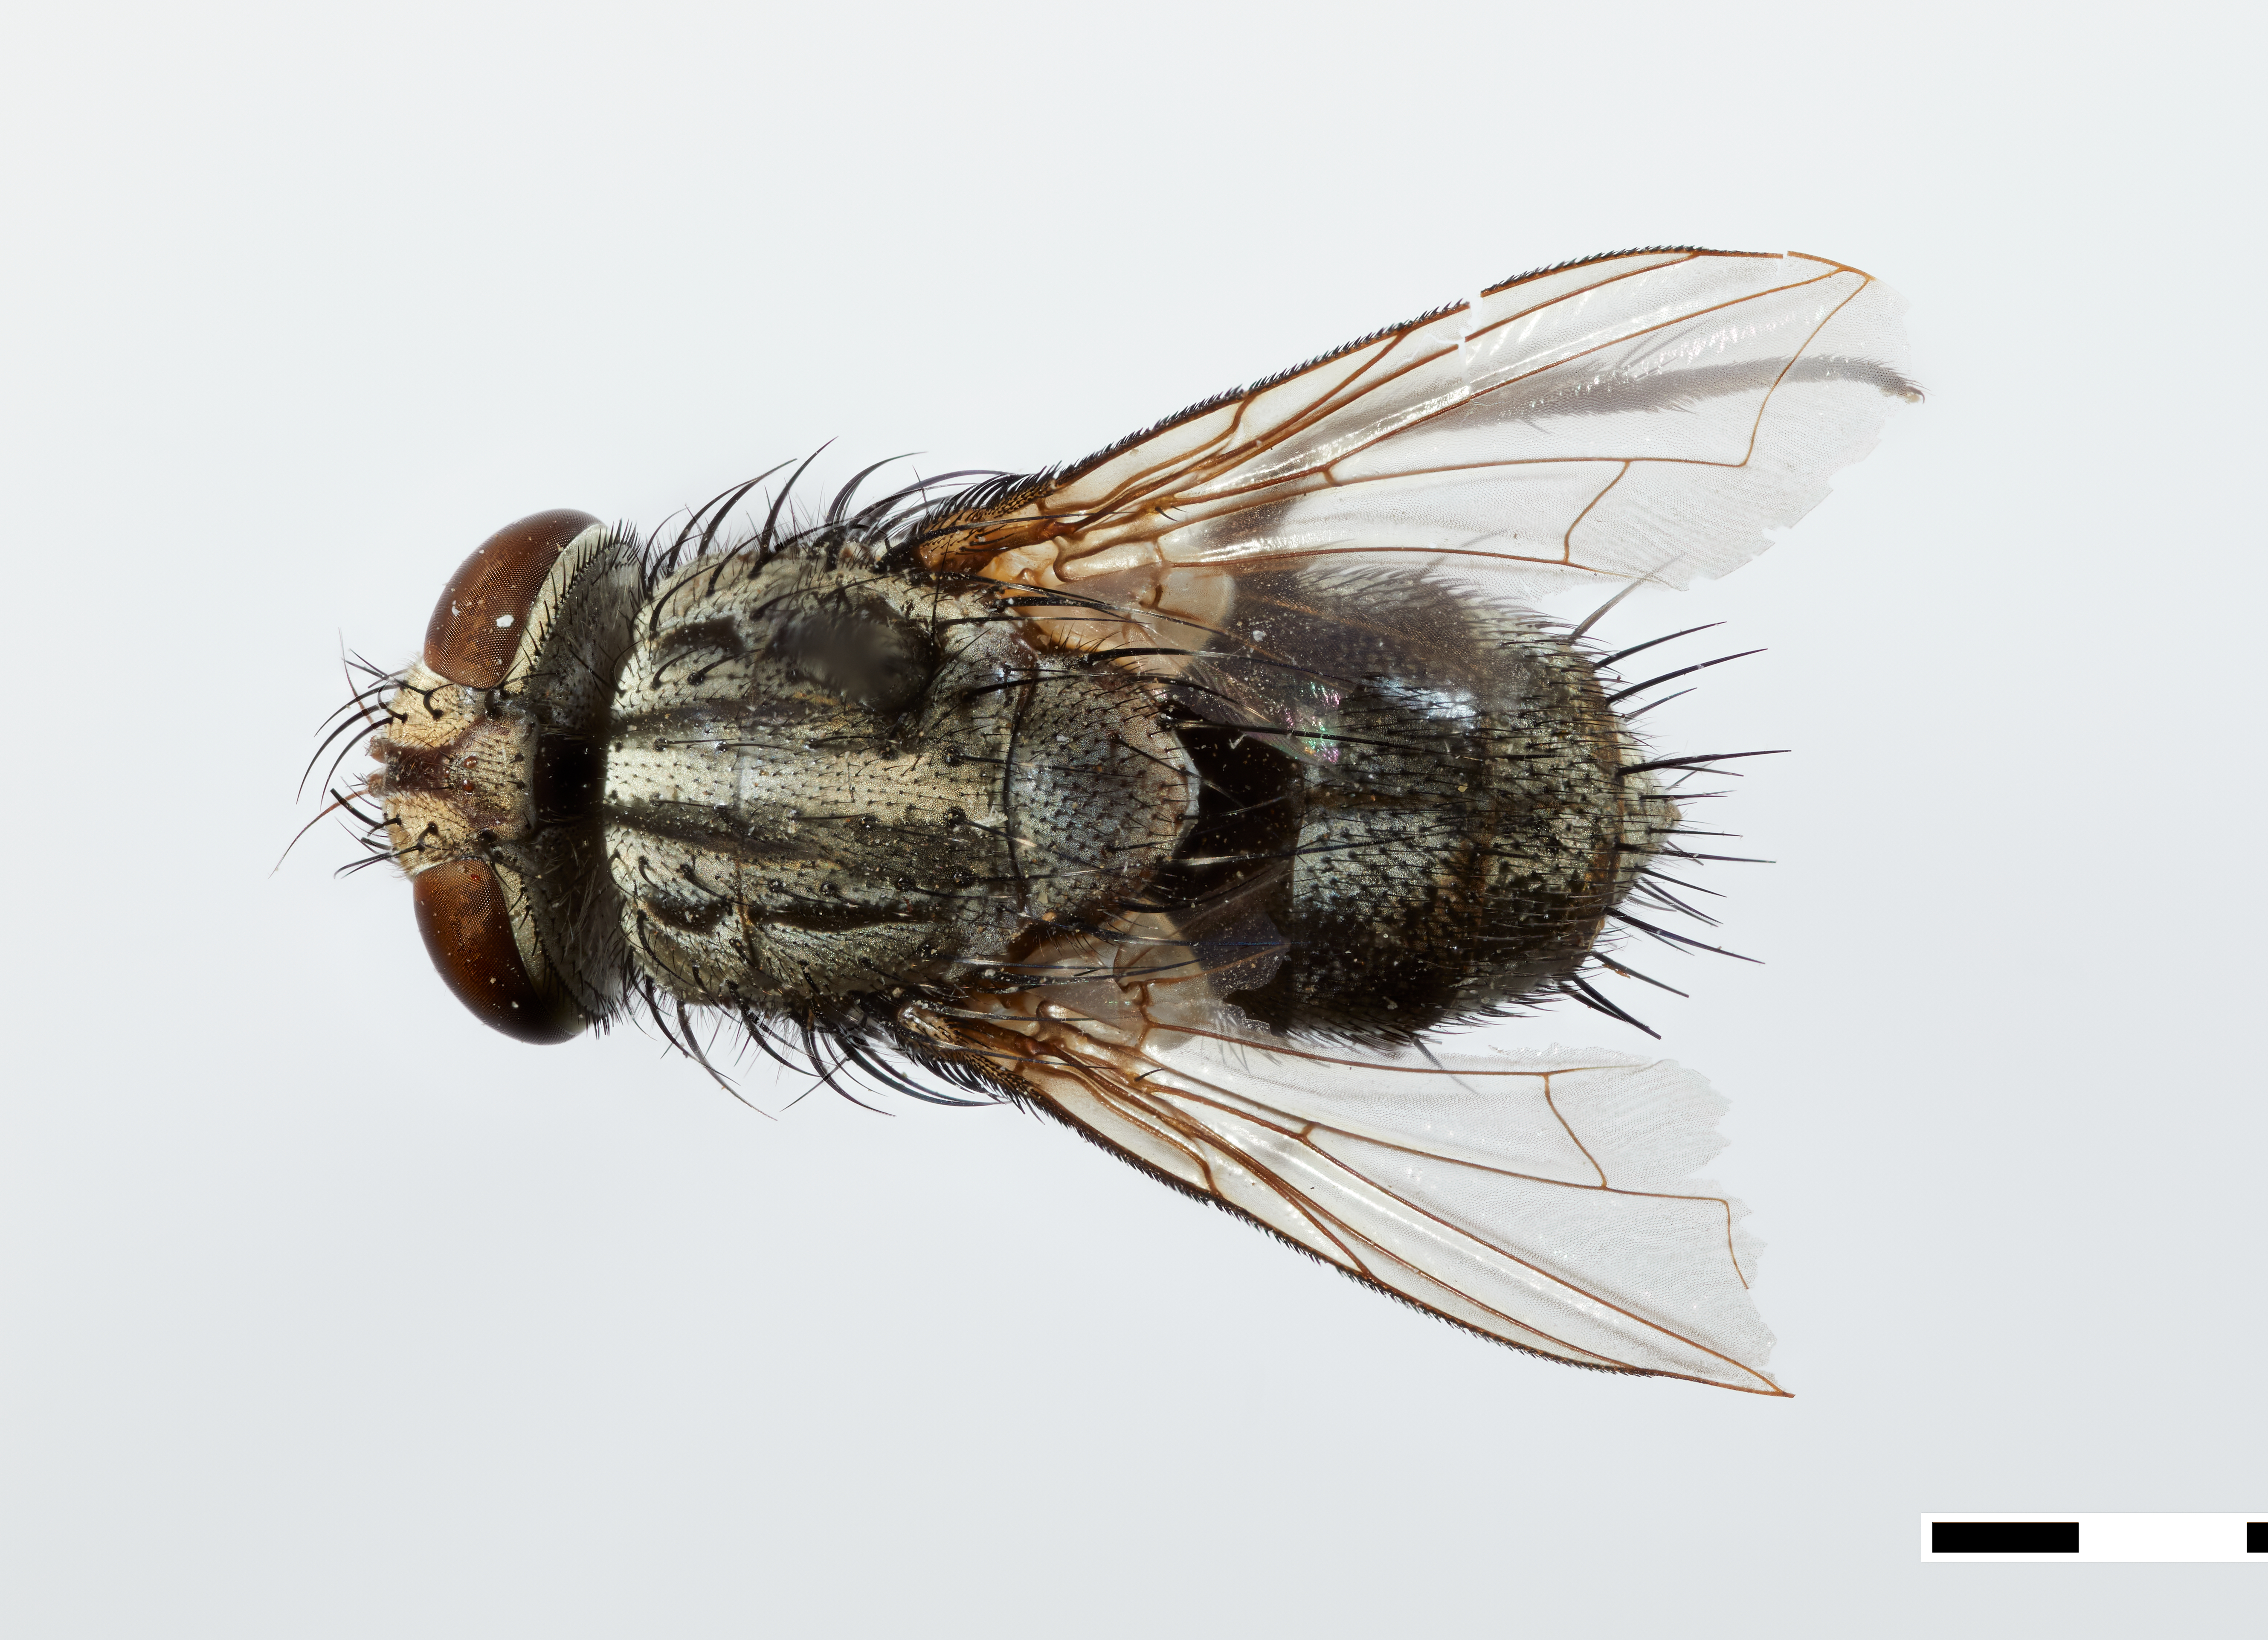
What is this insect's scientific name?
Anazygosturmia macarensis
